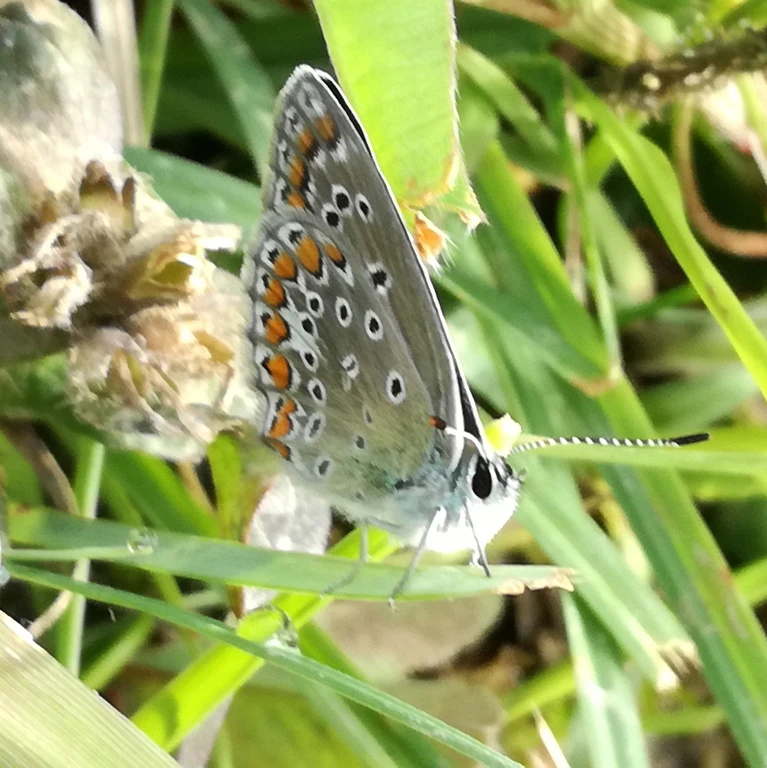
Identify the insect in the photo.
Polyommatus icarus
